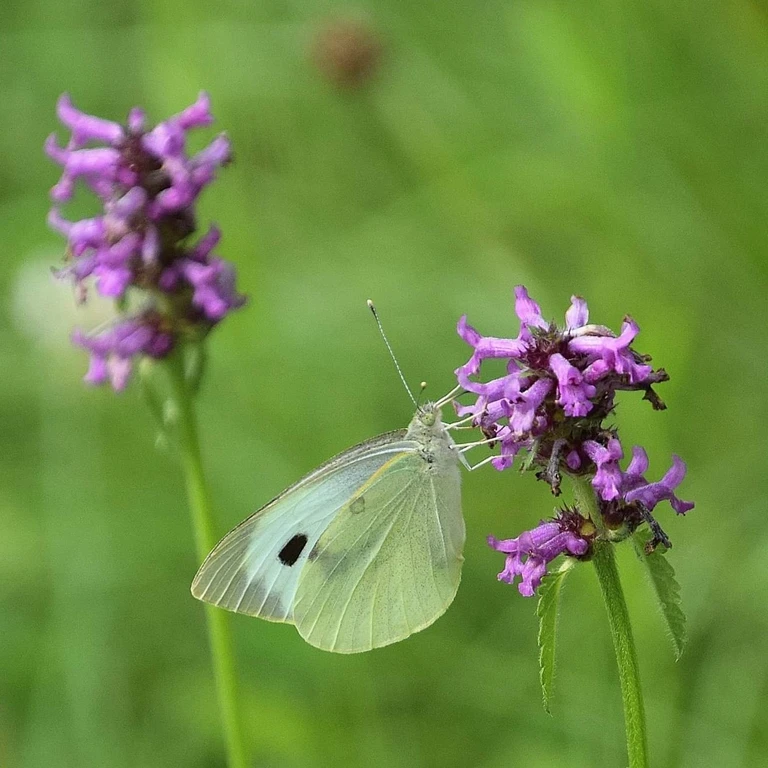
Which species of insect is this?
Pieris brassicae
